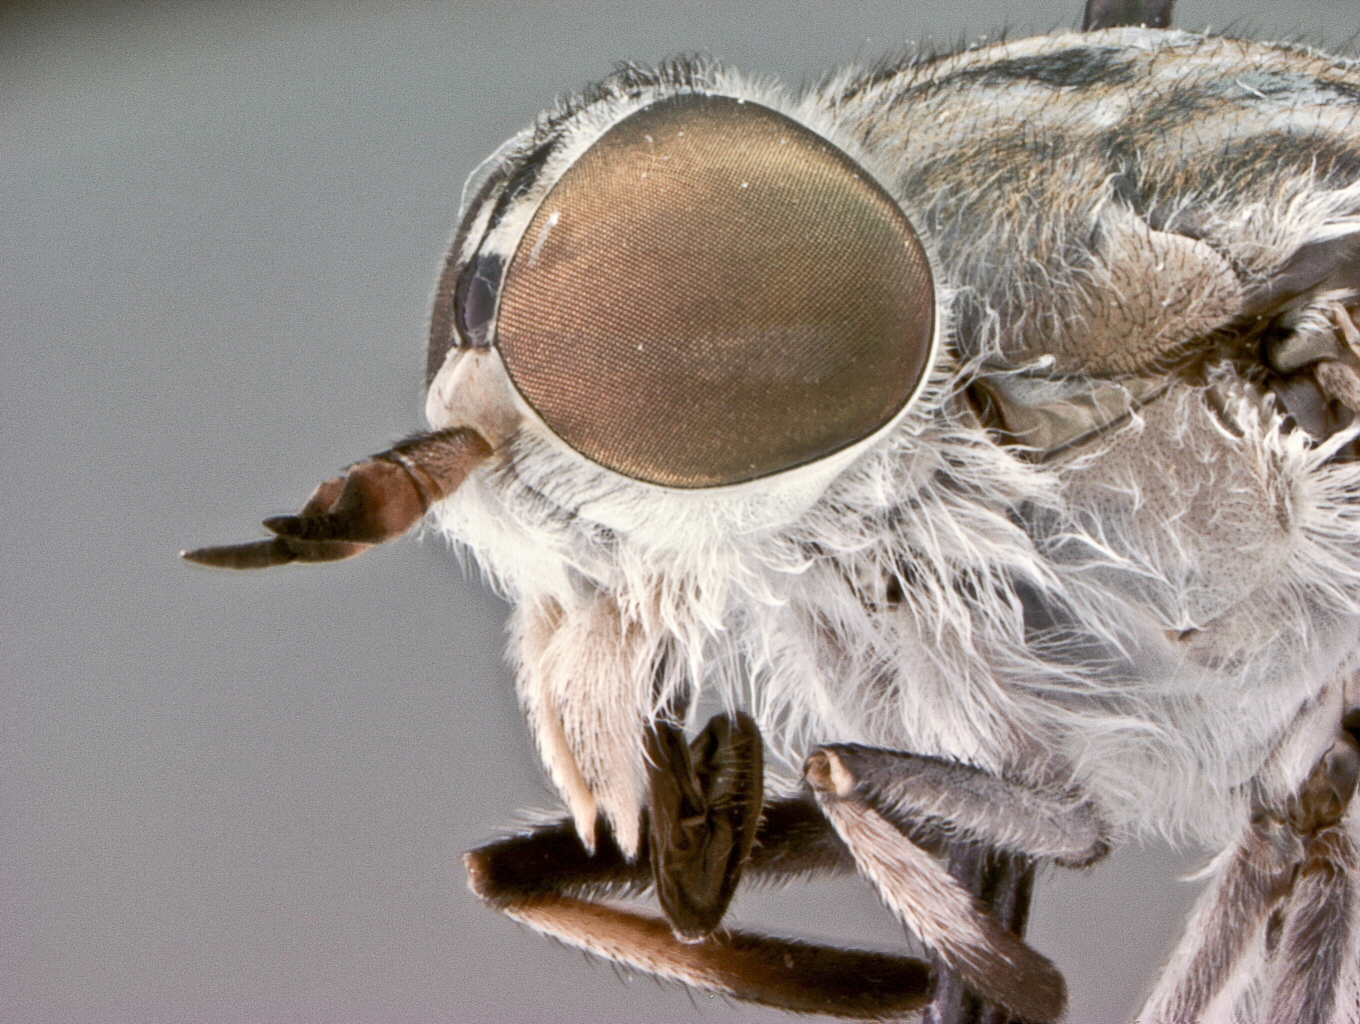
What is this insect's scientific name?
Tabanus mogollon
